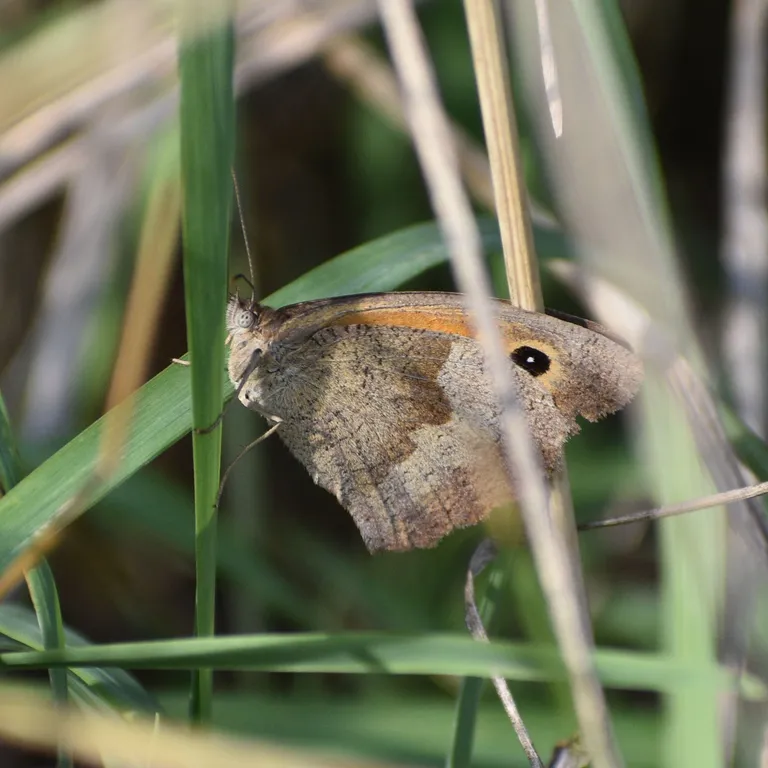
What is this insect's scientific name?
Maniola jurtina
